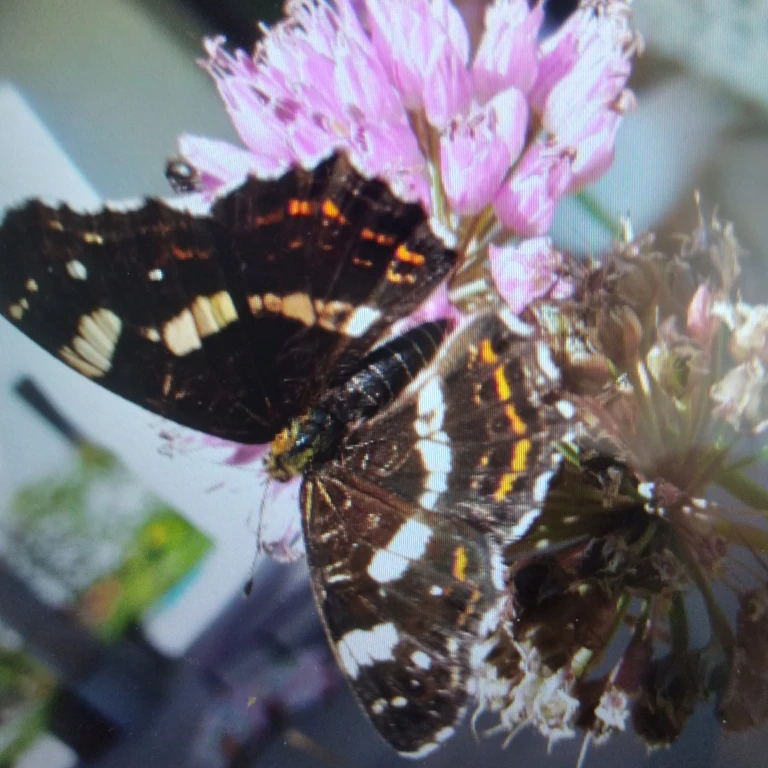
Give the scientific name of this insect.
Araschnia levana
